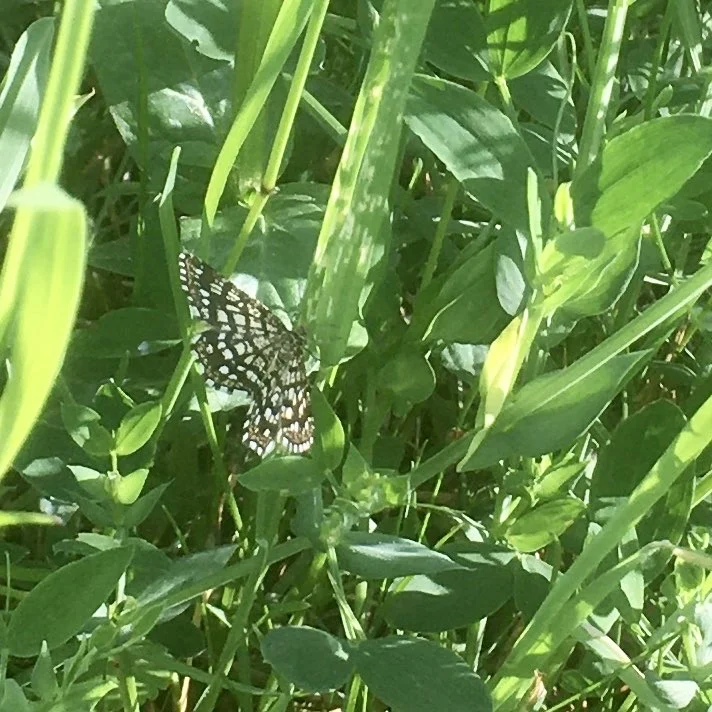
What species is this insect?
Chiasmia clathrata
